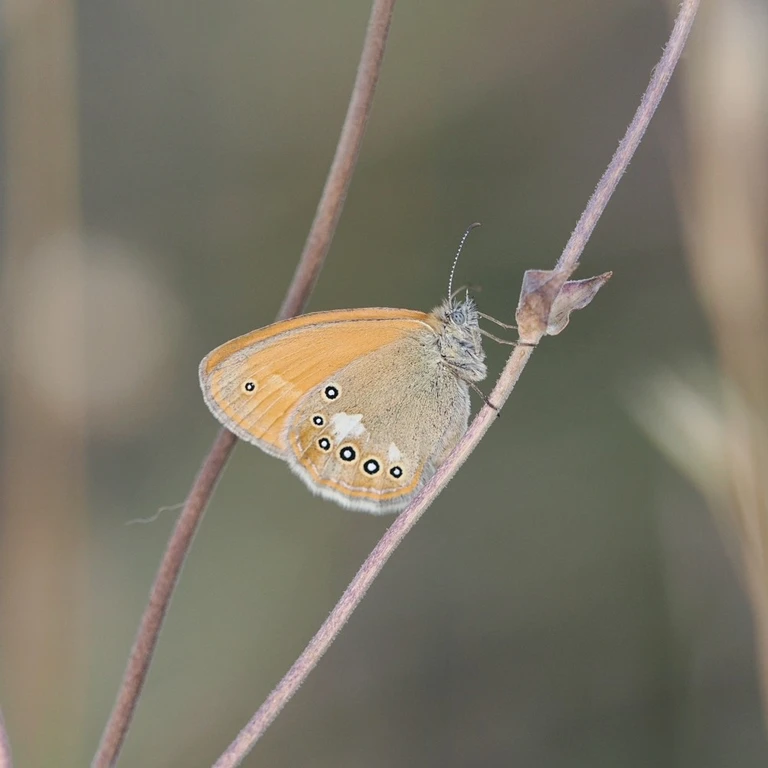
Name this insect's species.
Coenonympha glycerion (also Coenonympha iphis)
